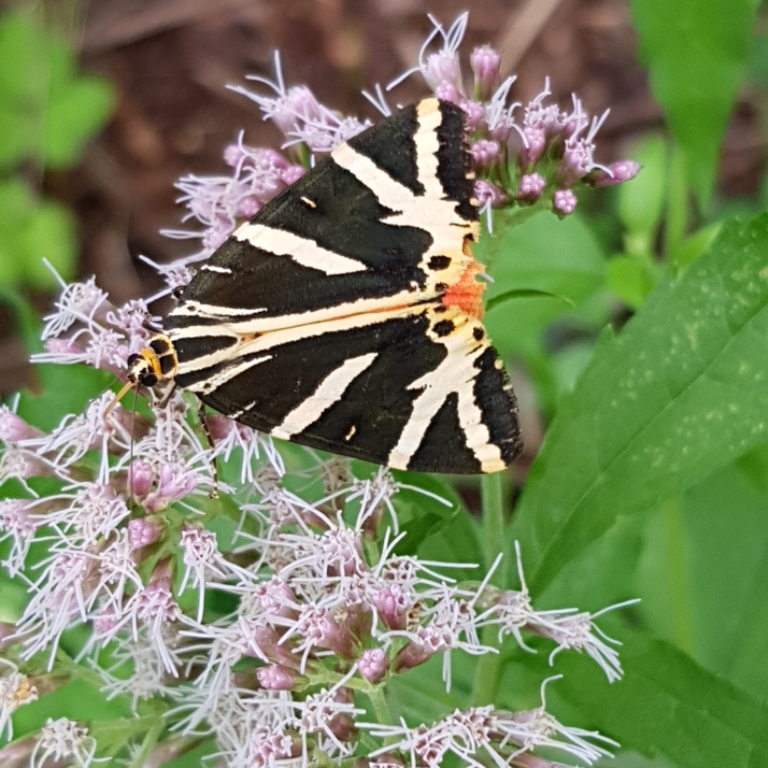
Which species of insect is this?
Euplagia quadripunctaria
